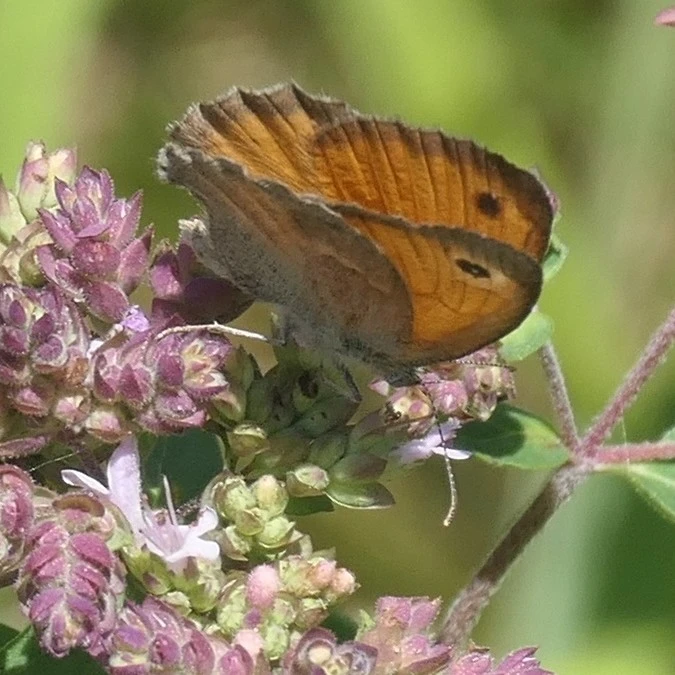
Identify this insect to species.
Coenonympha pamphilus
